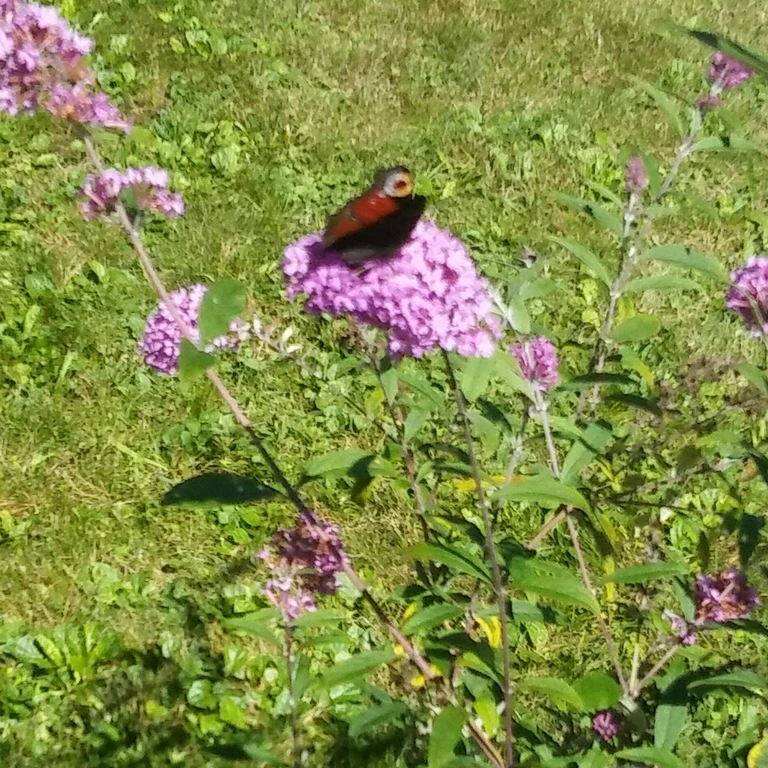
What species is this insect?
Aglais io
